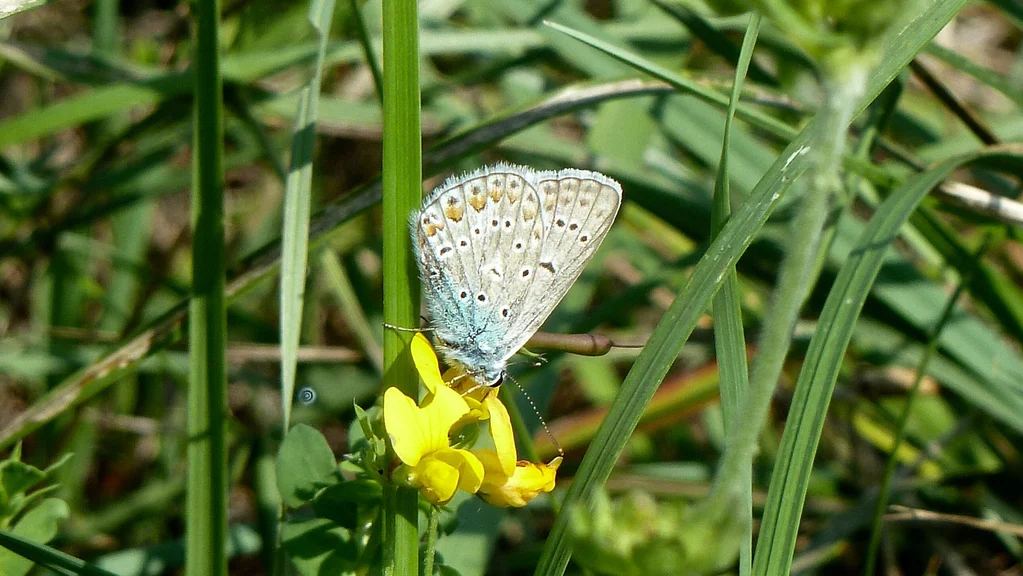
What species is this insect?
Polyommatus icarus
